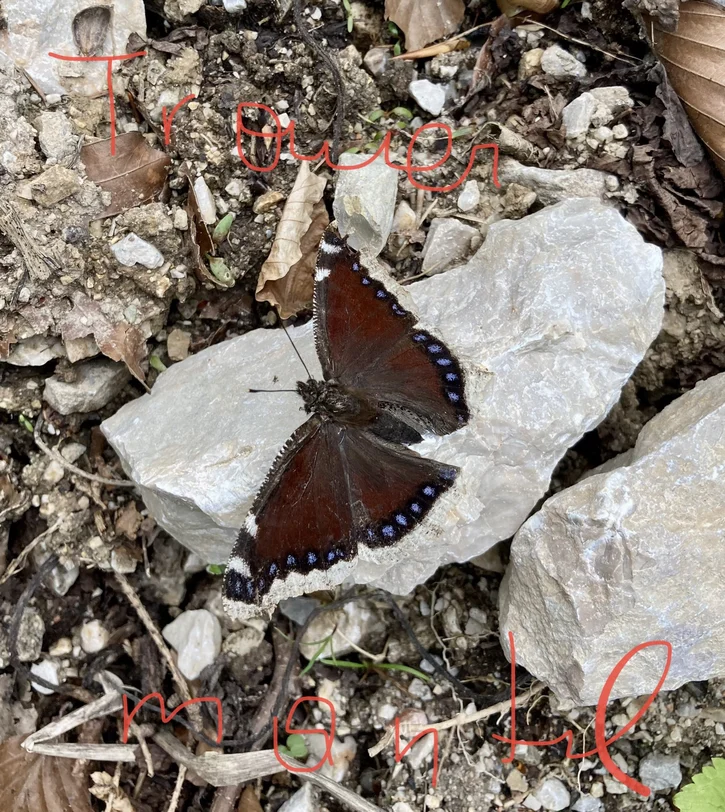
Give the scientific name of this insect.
Nymphalis antiopa
